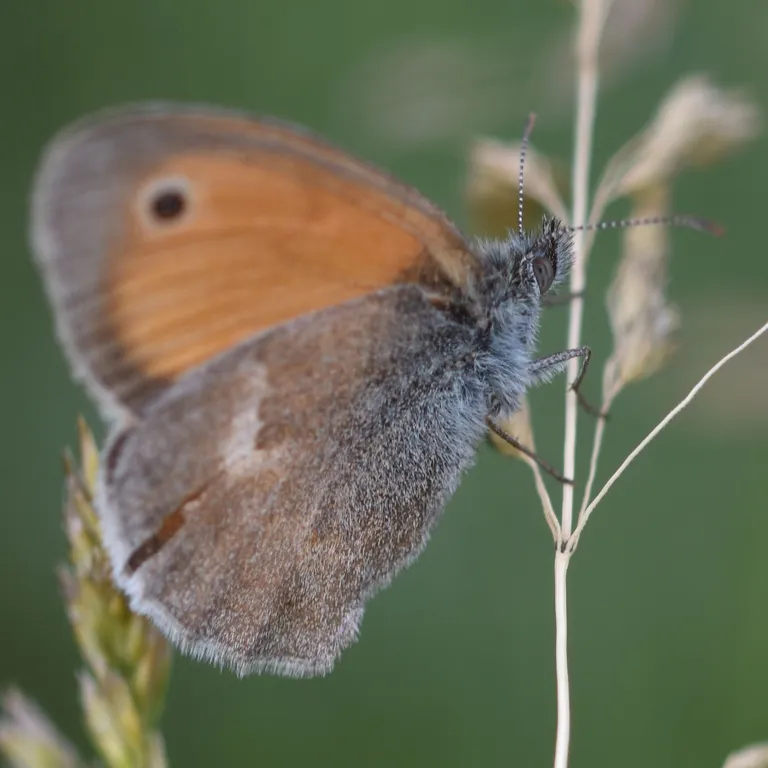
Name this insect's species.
Coenonympha pamphilus
